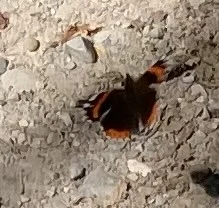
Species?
Vanessa atalanta
